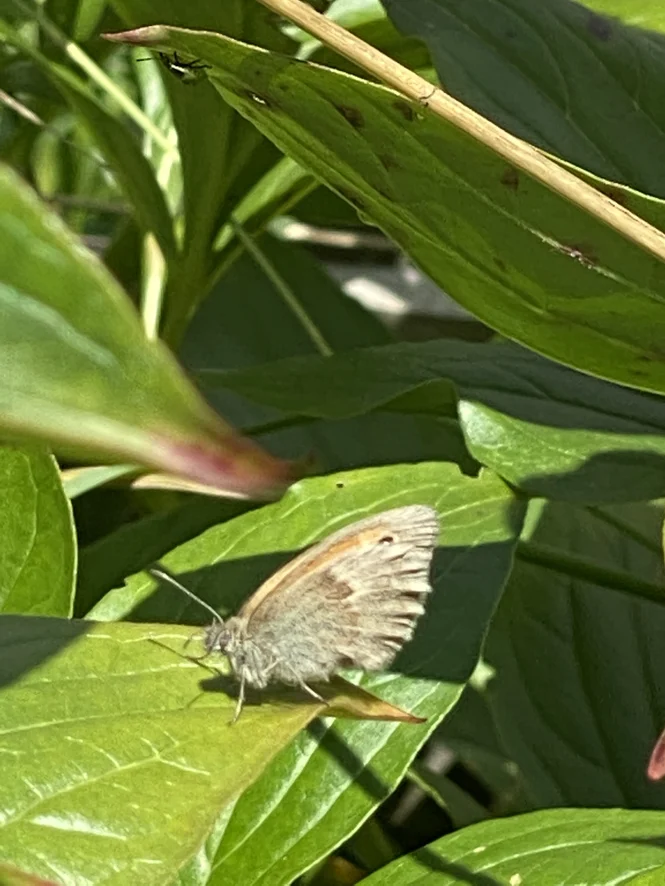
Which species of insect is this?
Coenonympha pamphilus
